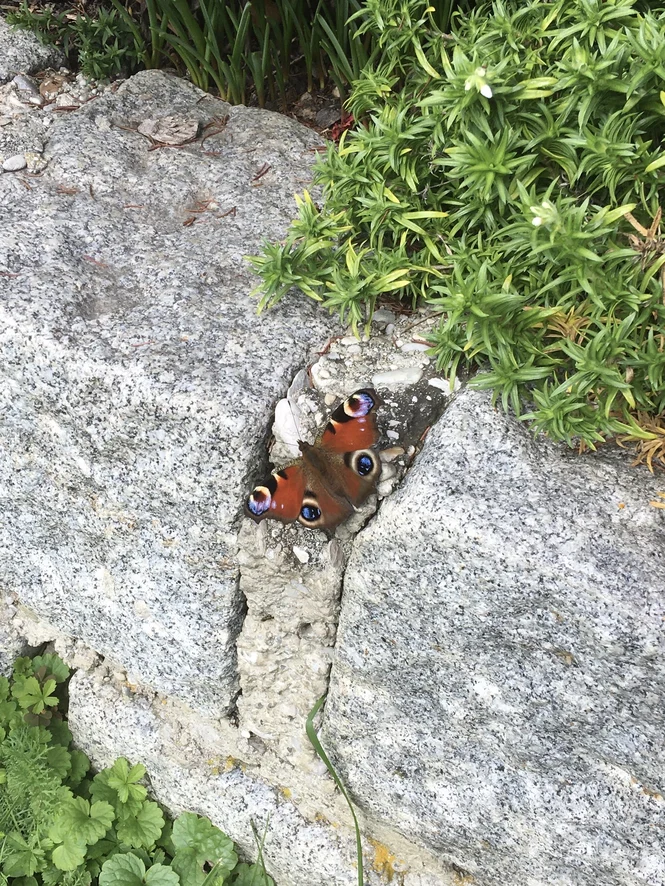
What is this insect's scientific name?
Aglais io
